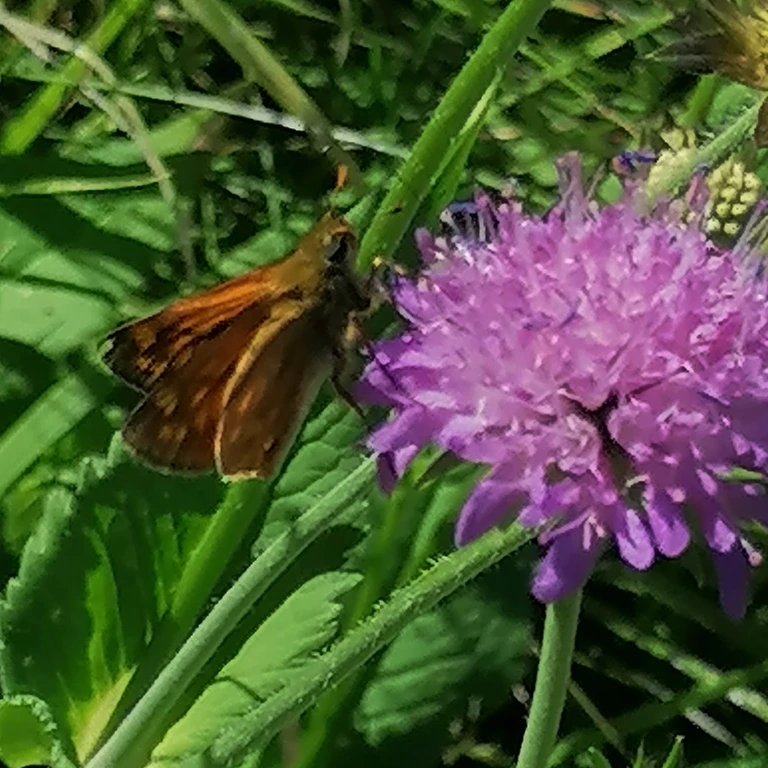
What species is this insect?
Ochlodes sylvanus (also Ochlodes venata)
